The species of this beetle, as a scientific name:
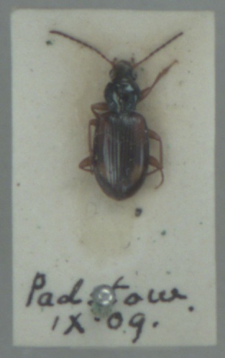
Bembidion tetracolum
